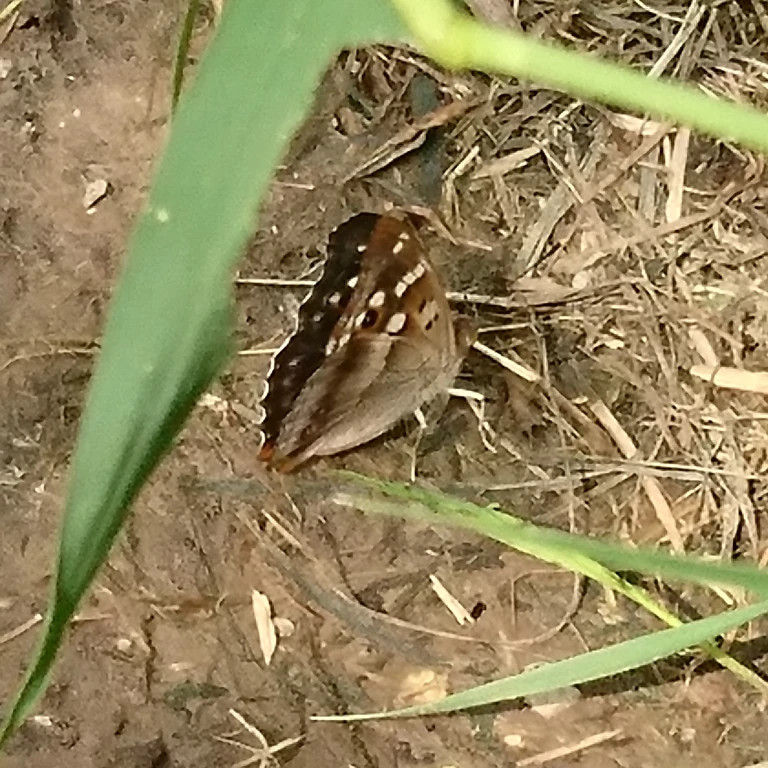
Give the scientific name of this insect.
Apatura ilia
